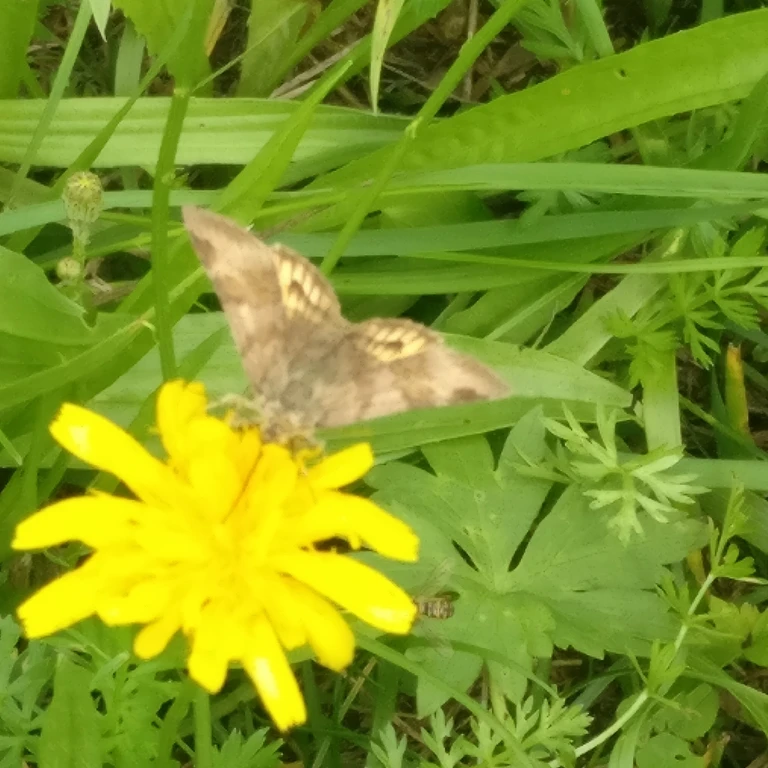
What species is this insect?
Euclidia glyphica
